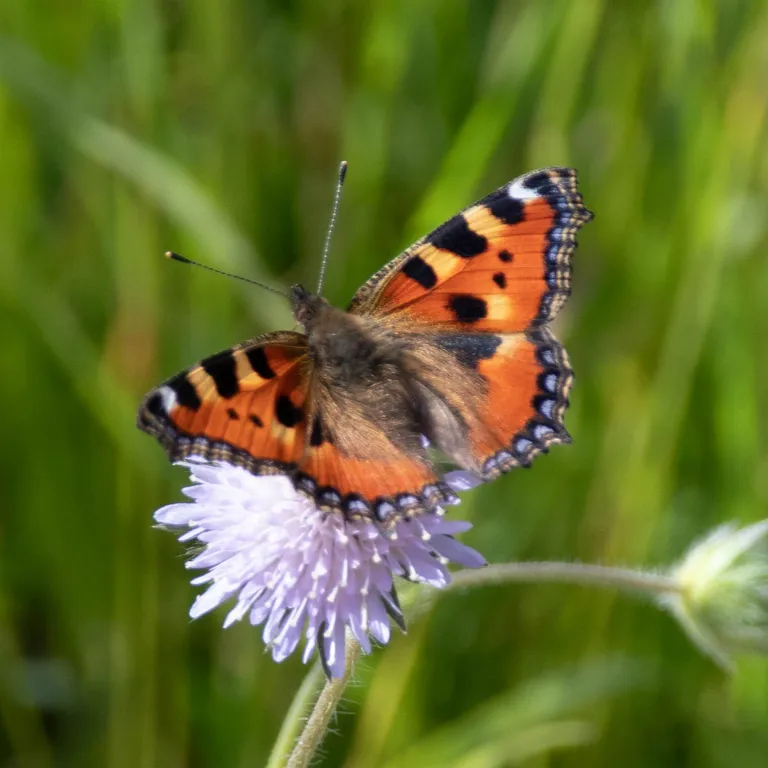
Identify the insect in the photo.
Aglais urticae
